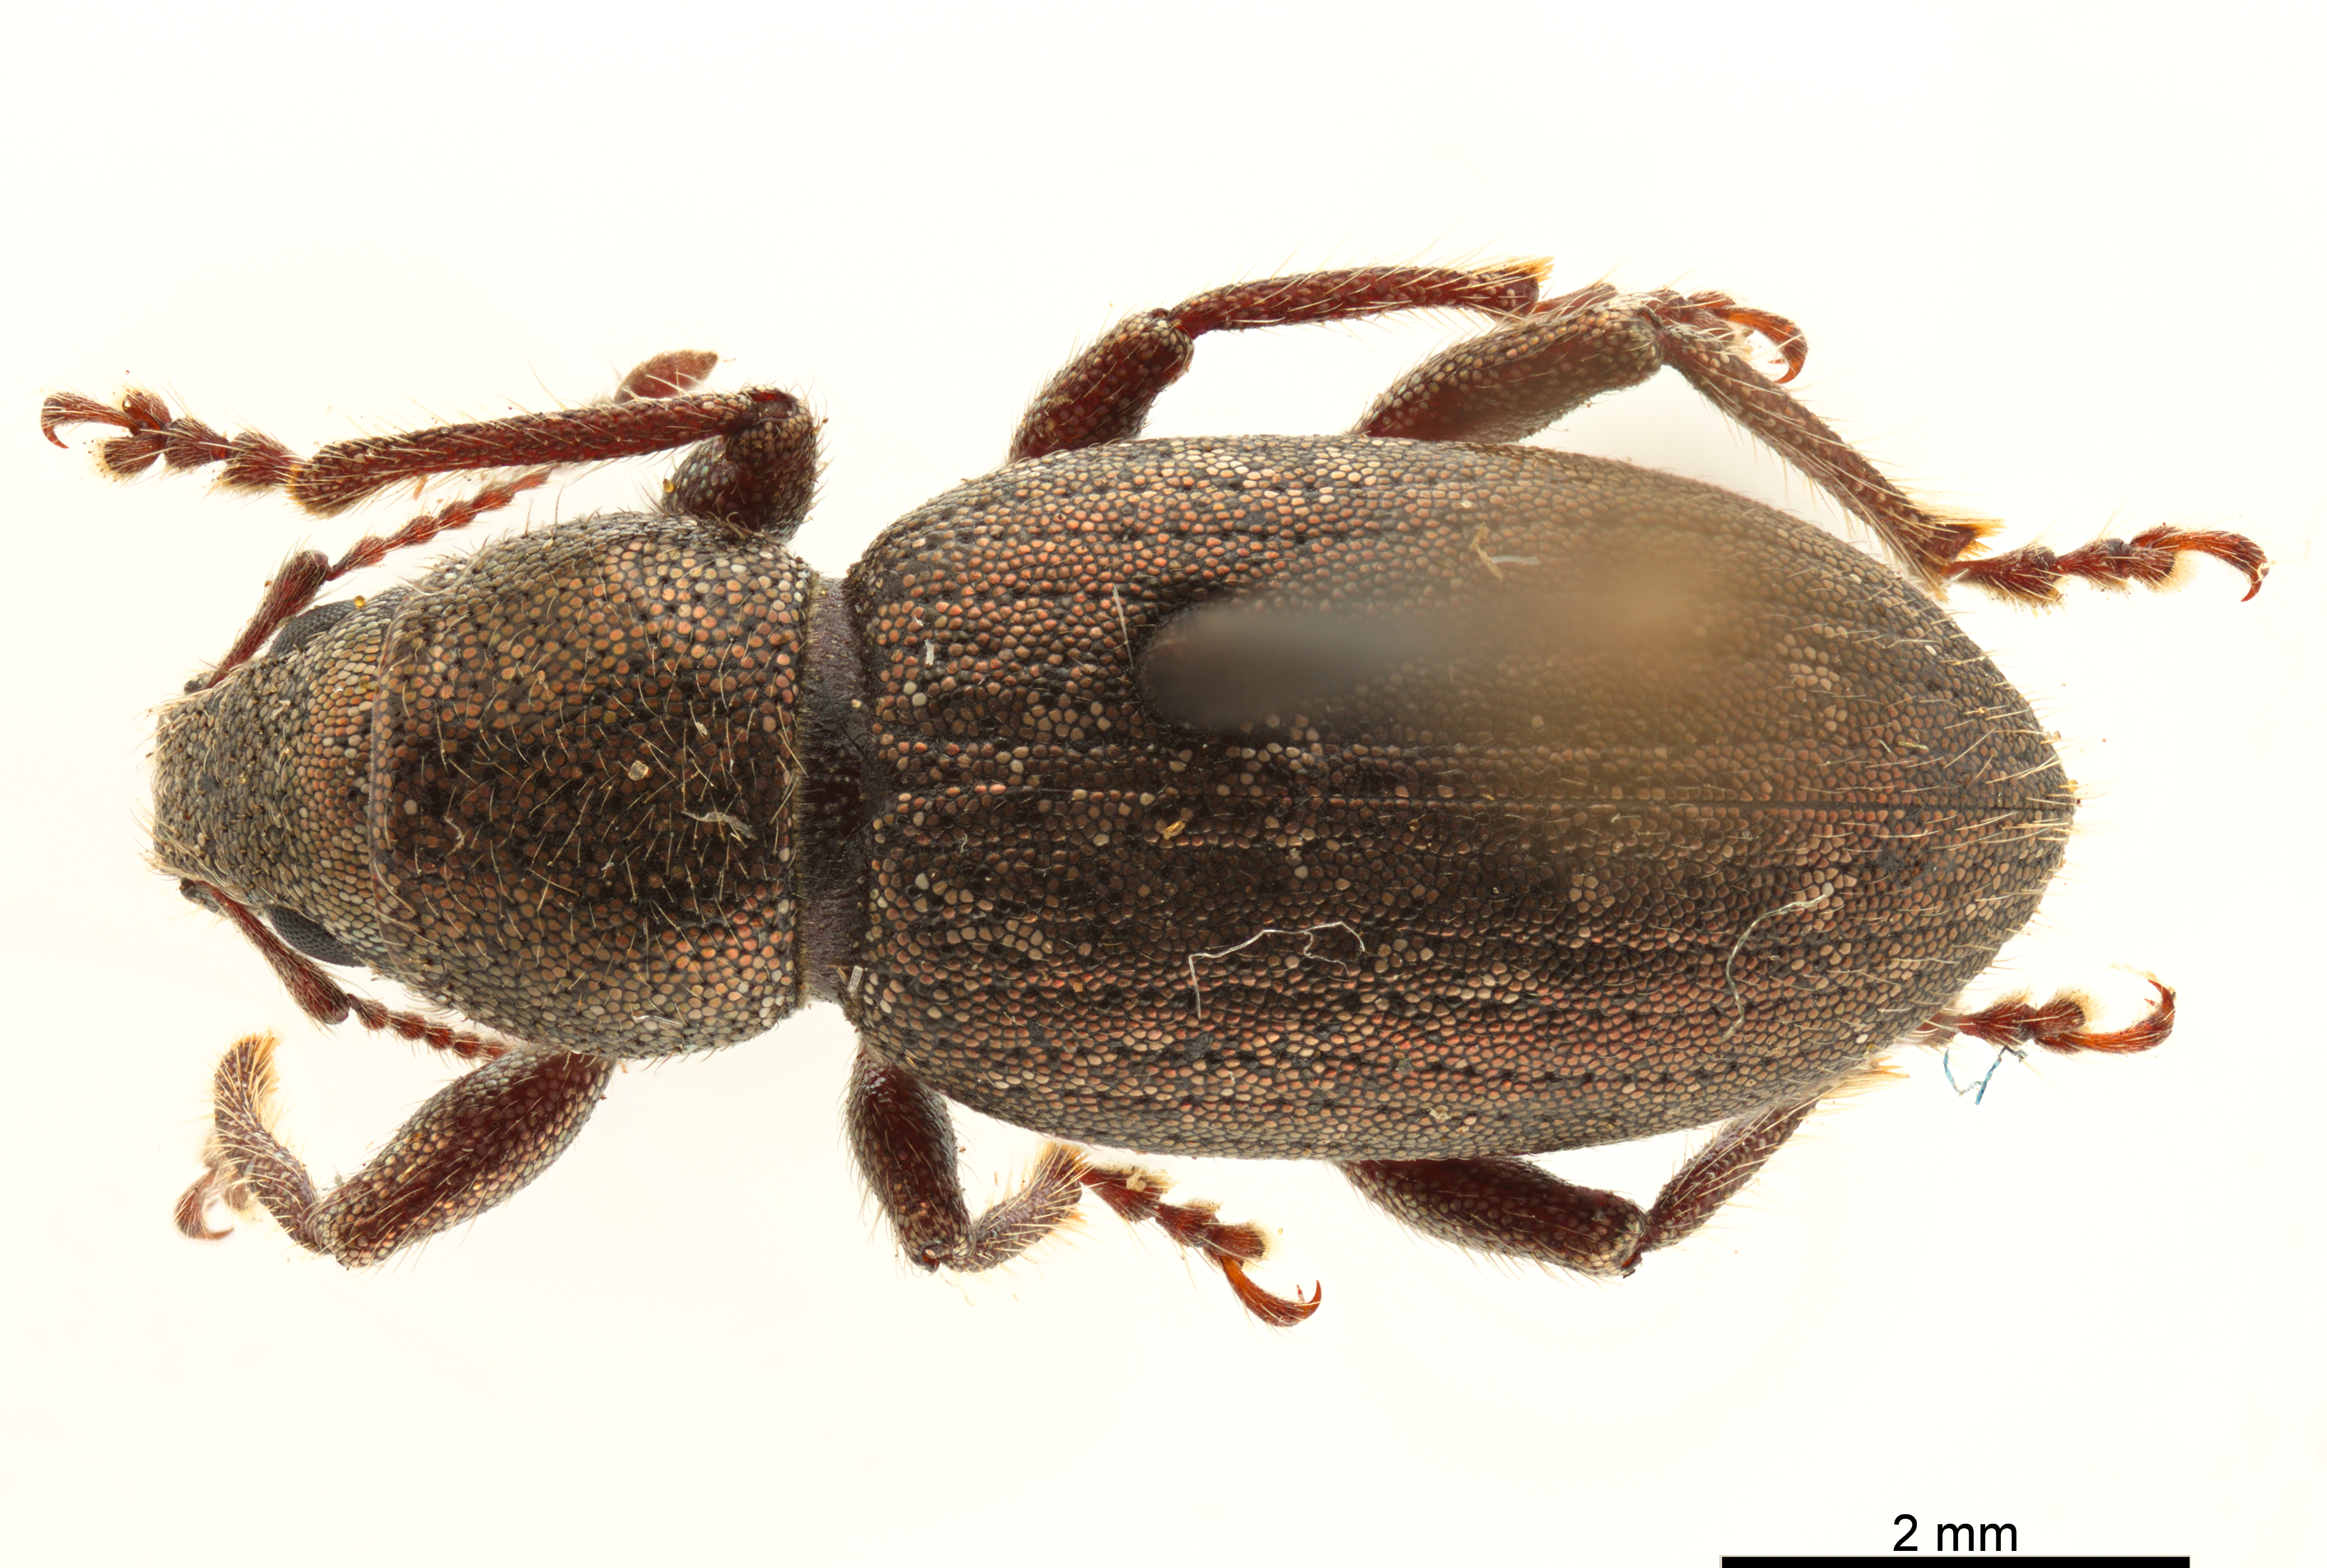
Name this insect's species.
Pseudorimus orbicollis
